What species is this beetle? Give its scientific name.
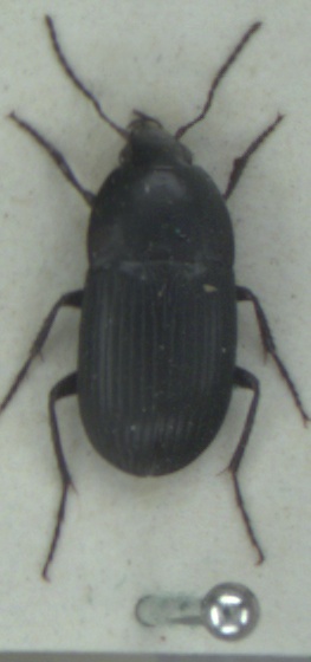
Oodes helopioides
